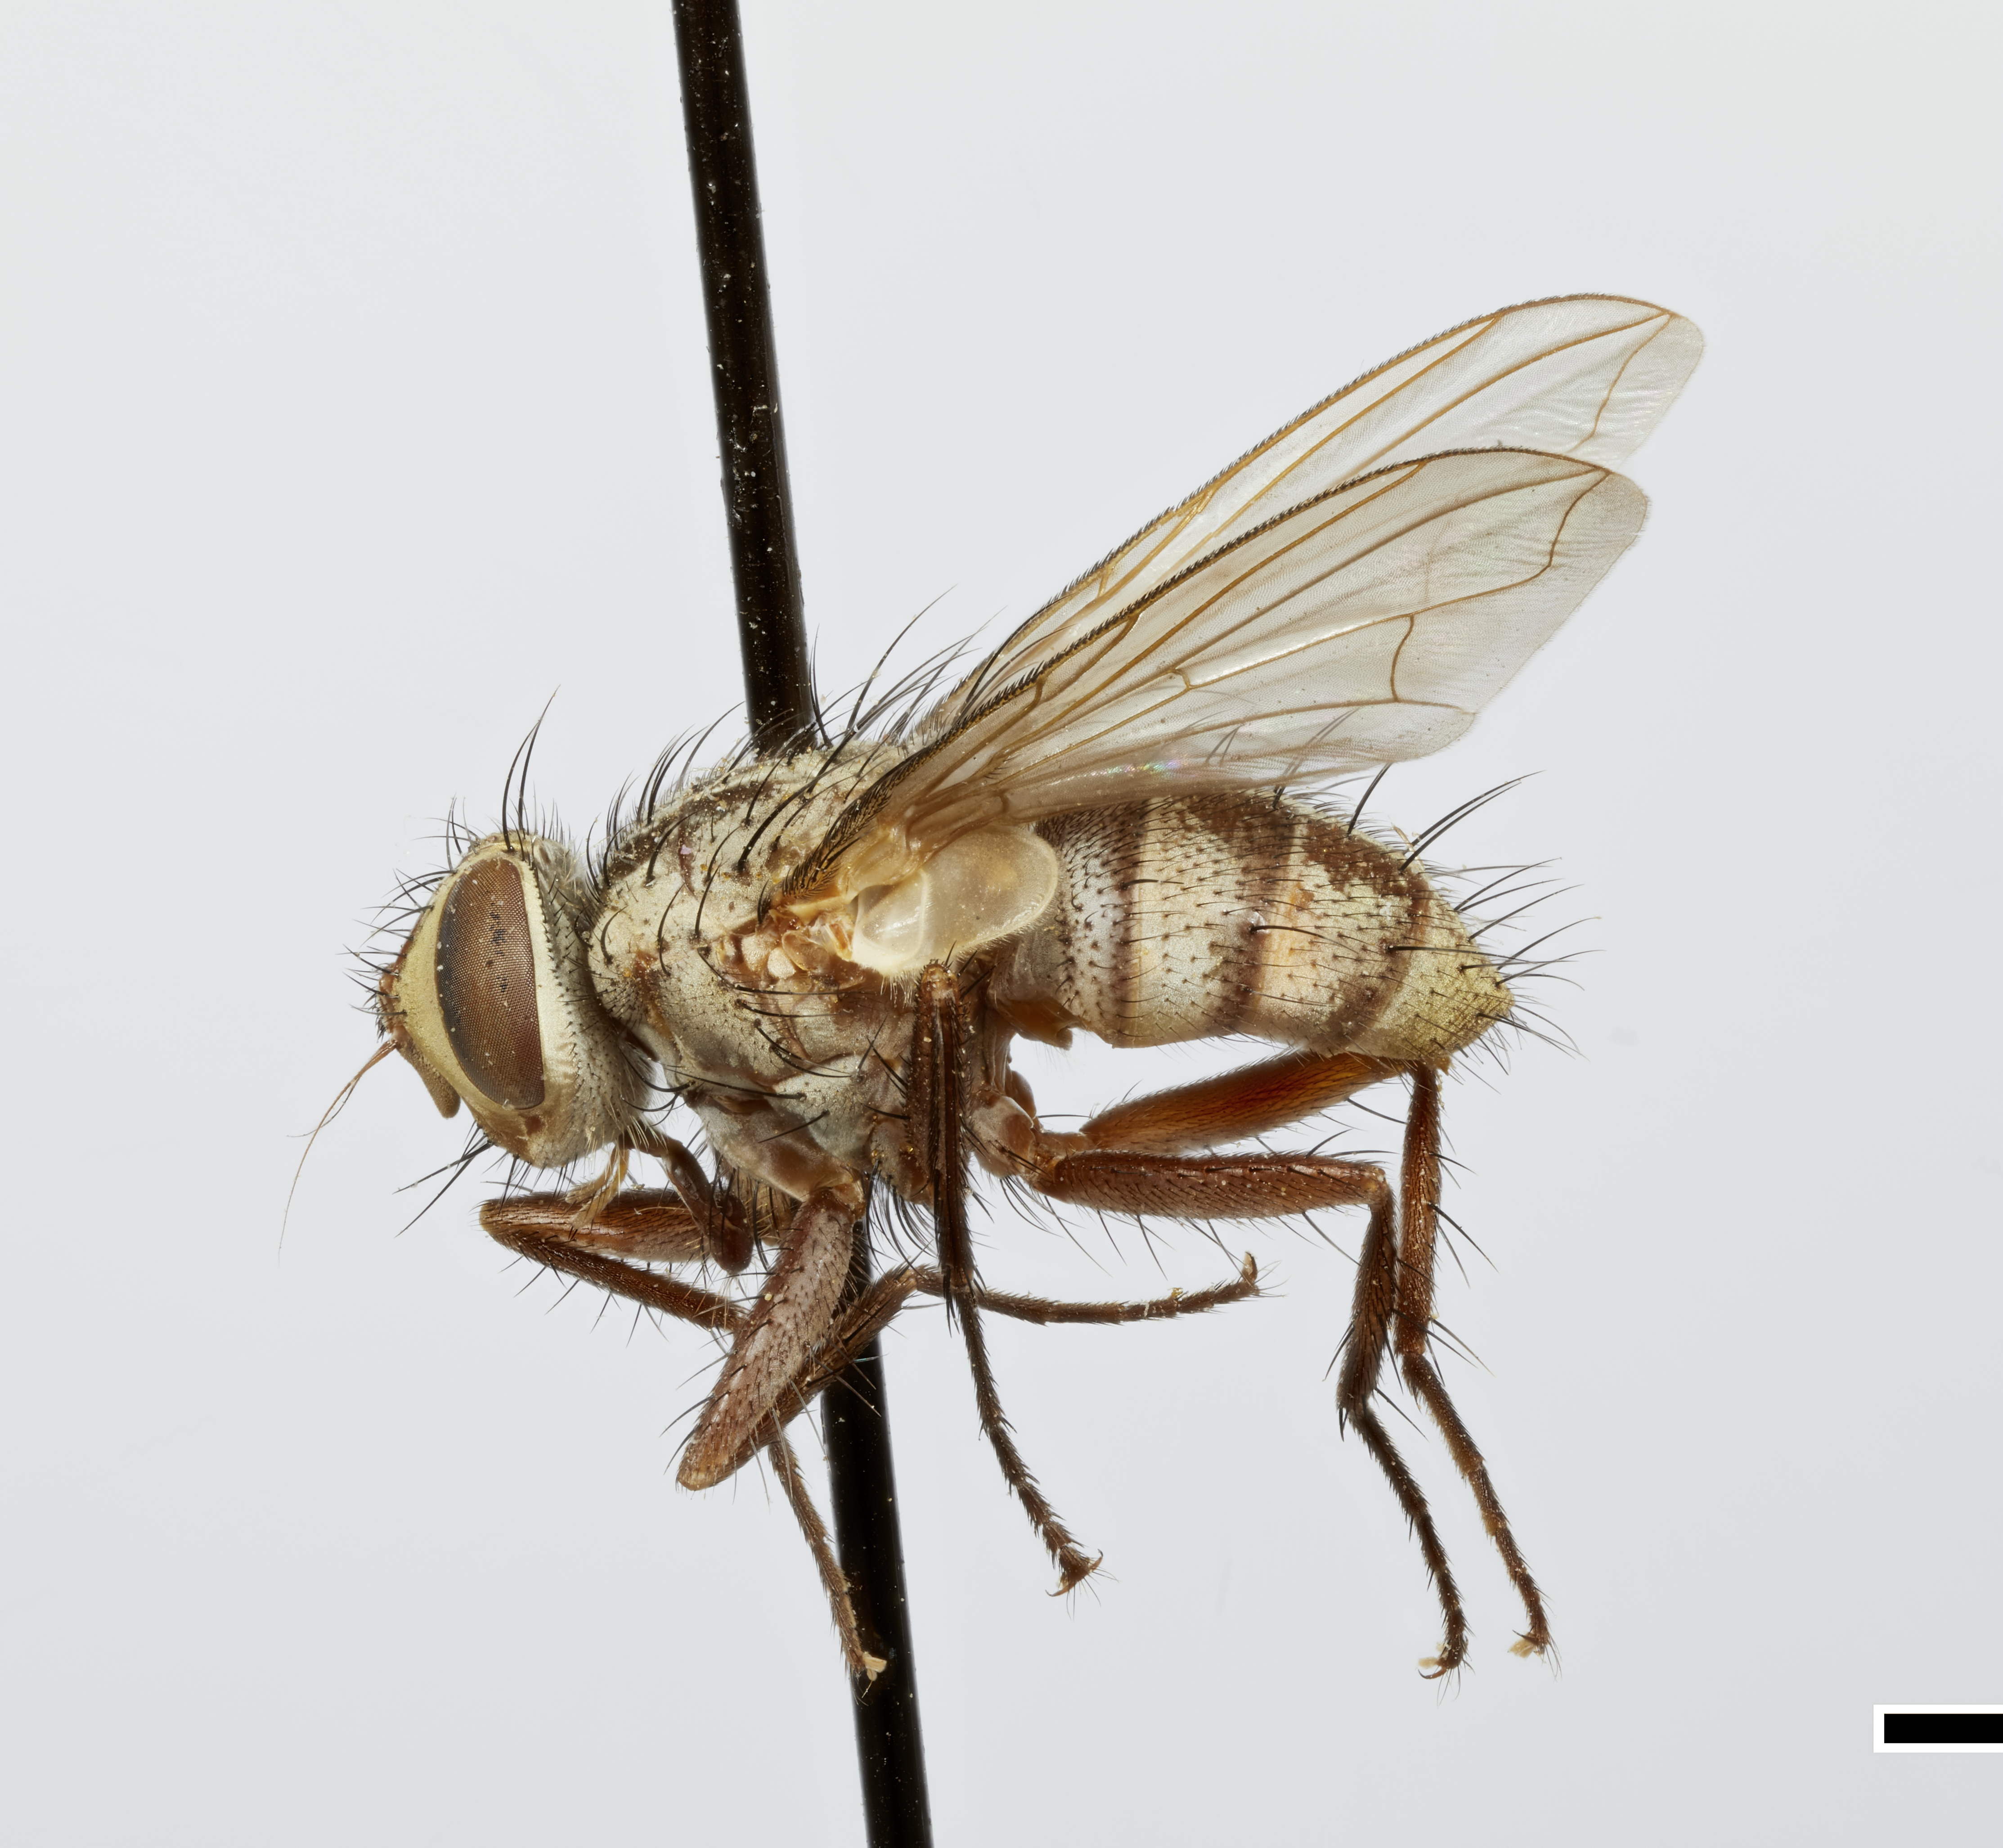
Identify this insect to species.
Eumyothyria meridionalis
